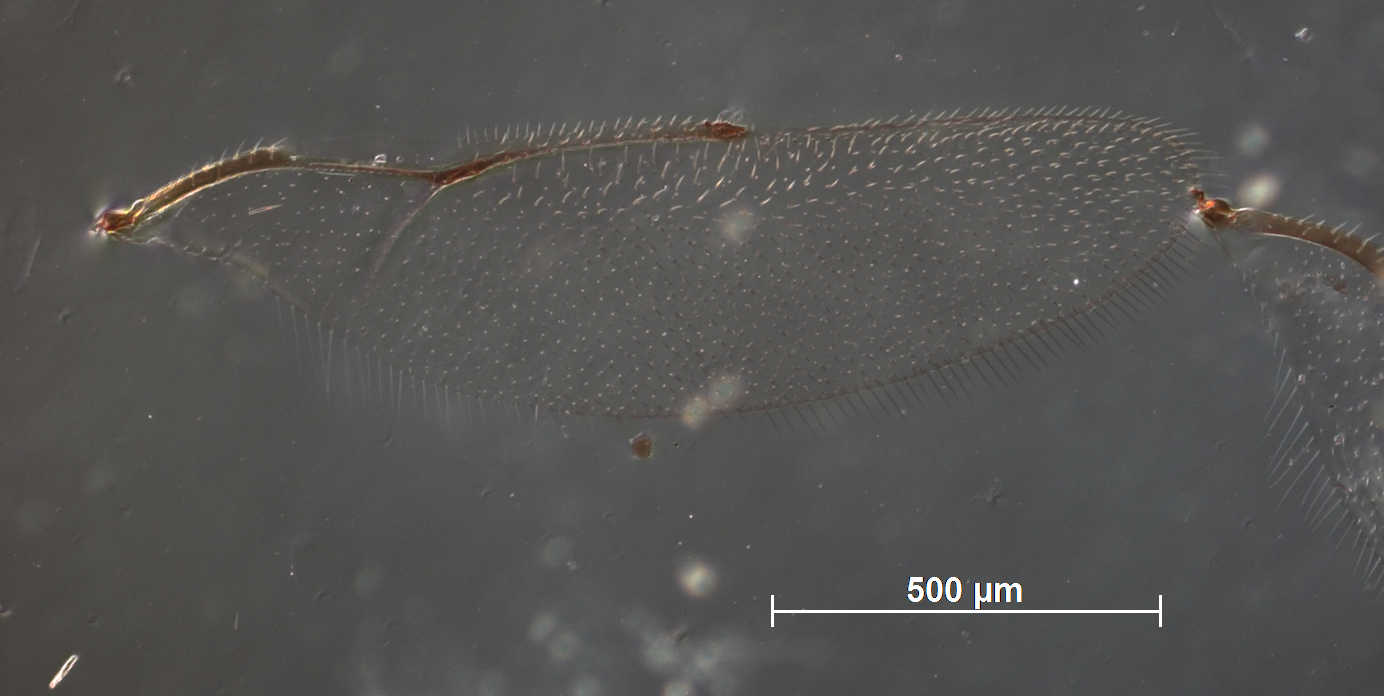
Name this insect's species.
Pachyneuron chambaensis
